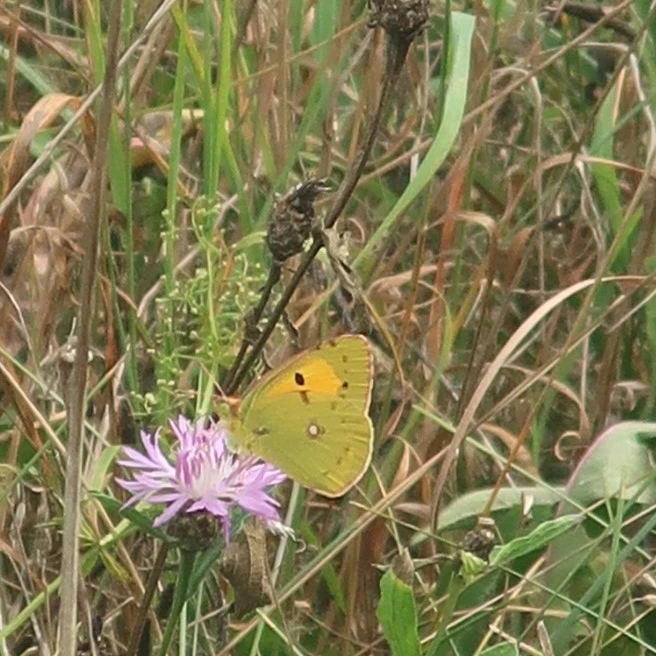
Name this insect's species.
Colias croceus
